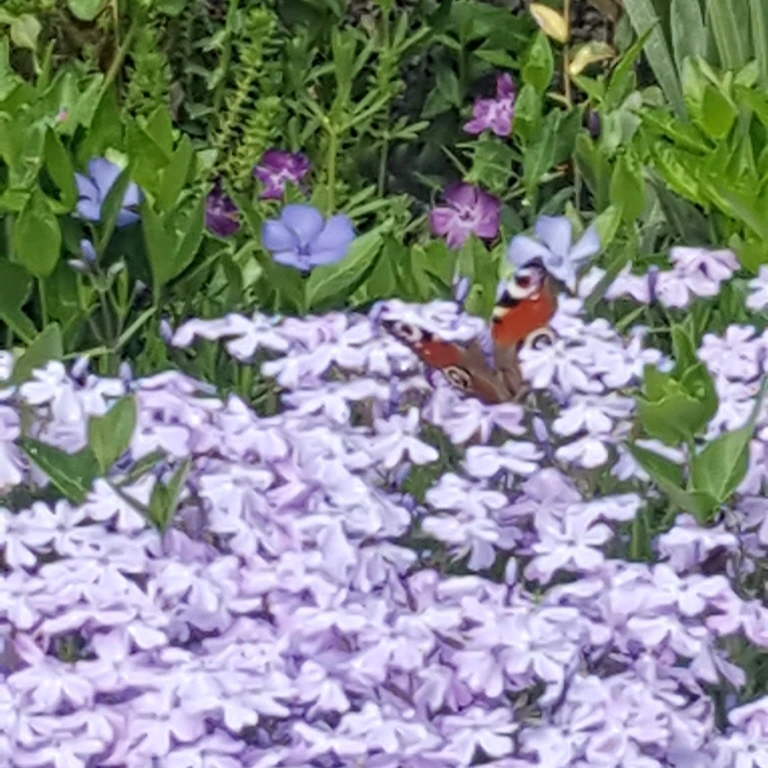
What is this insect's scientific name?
Aglais io
